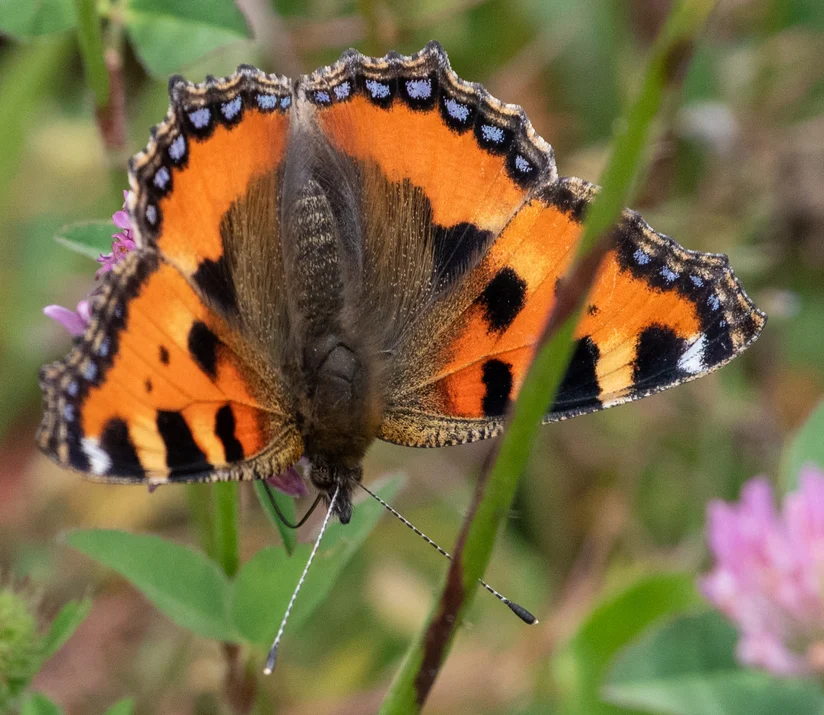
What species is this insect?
Aglais urticae
